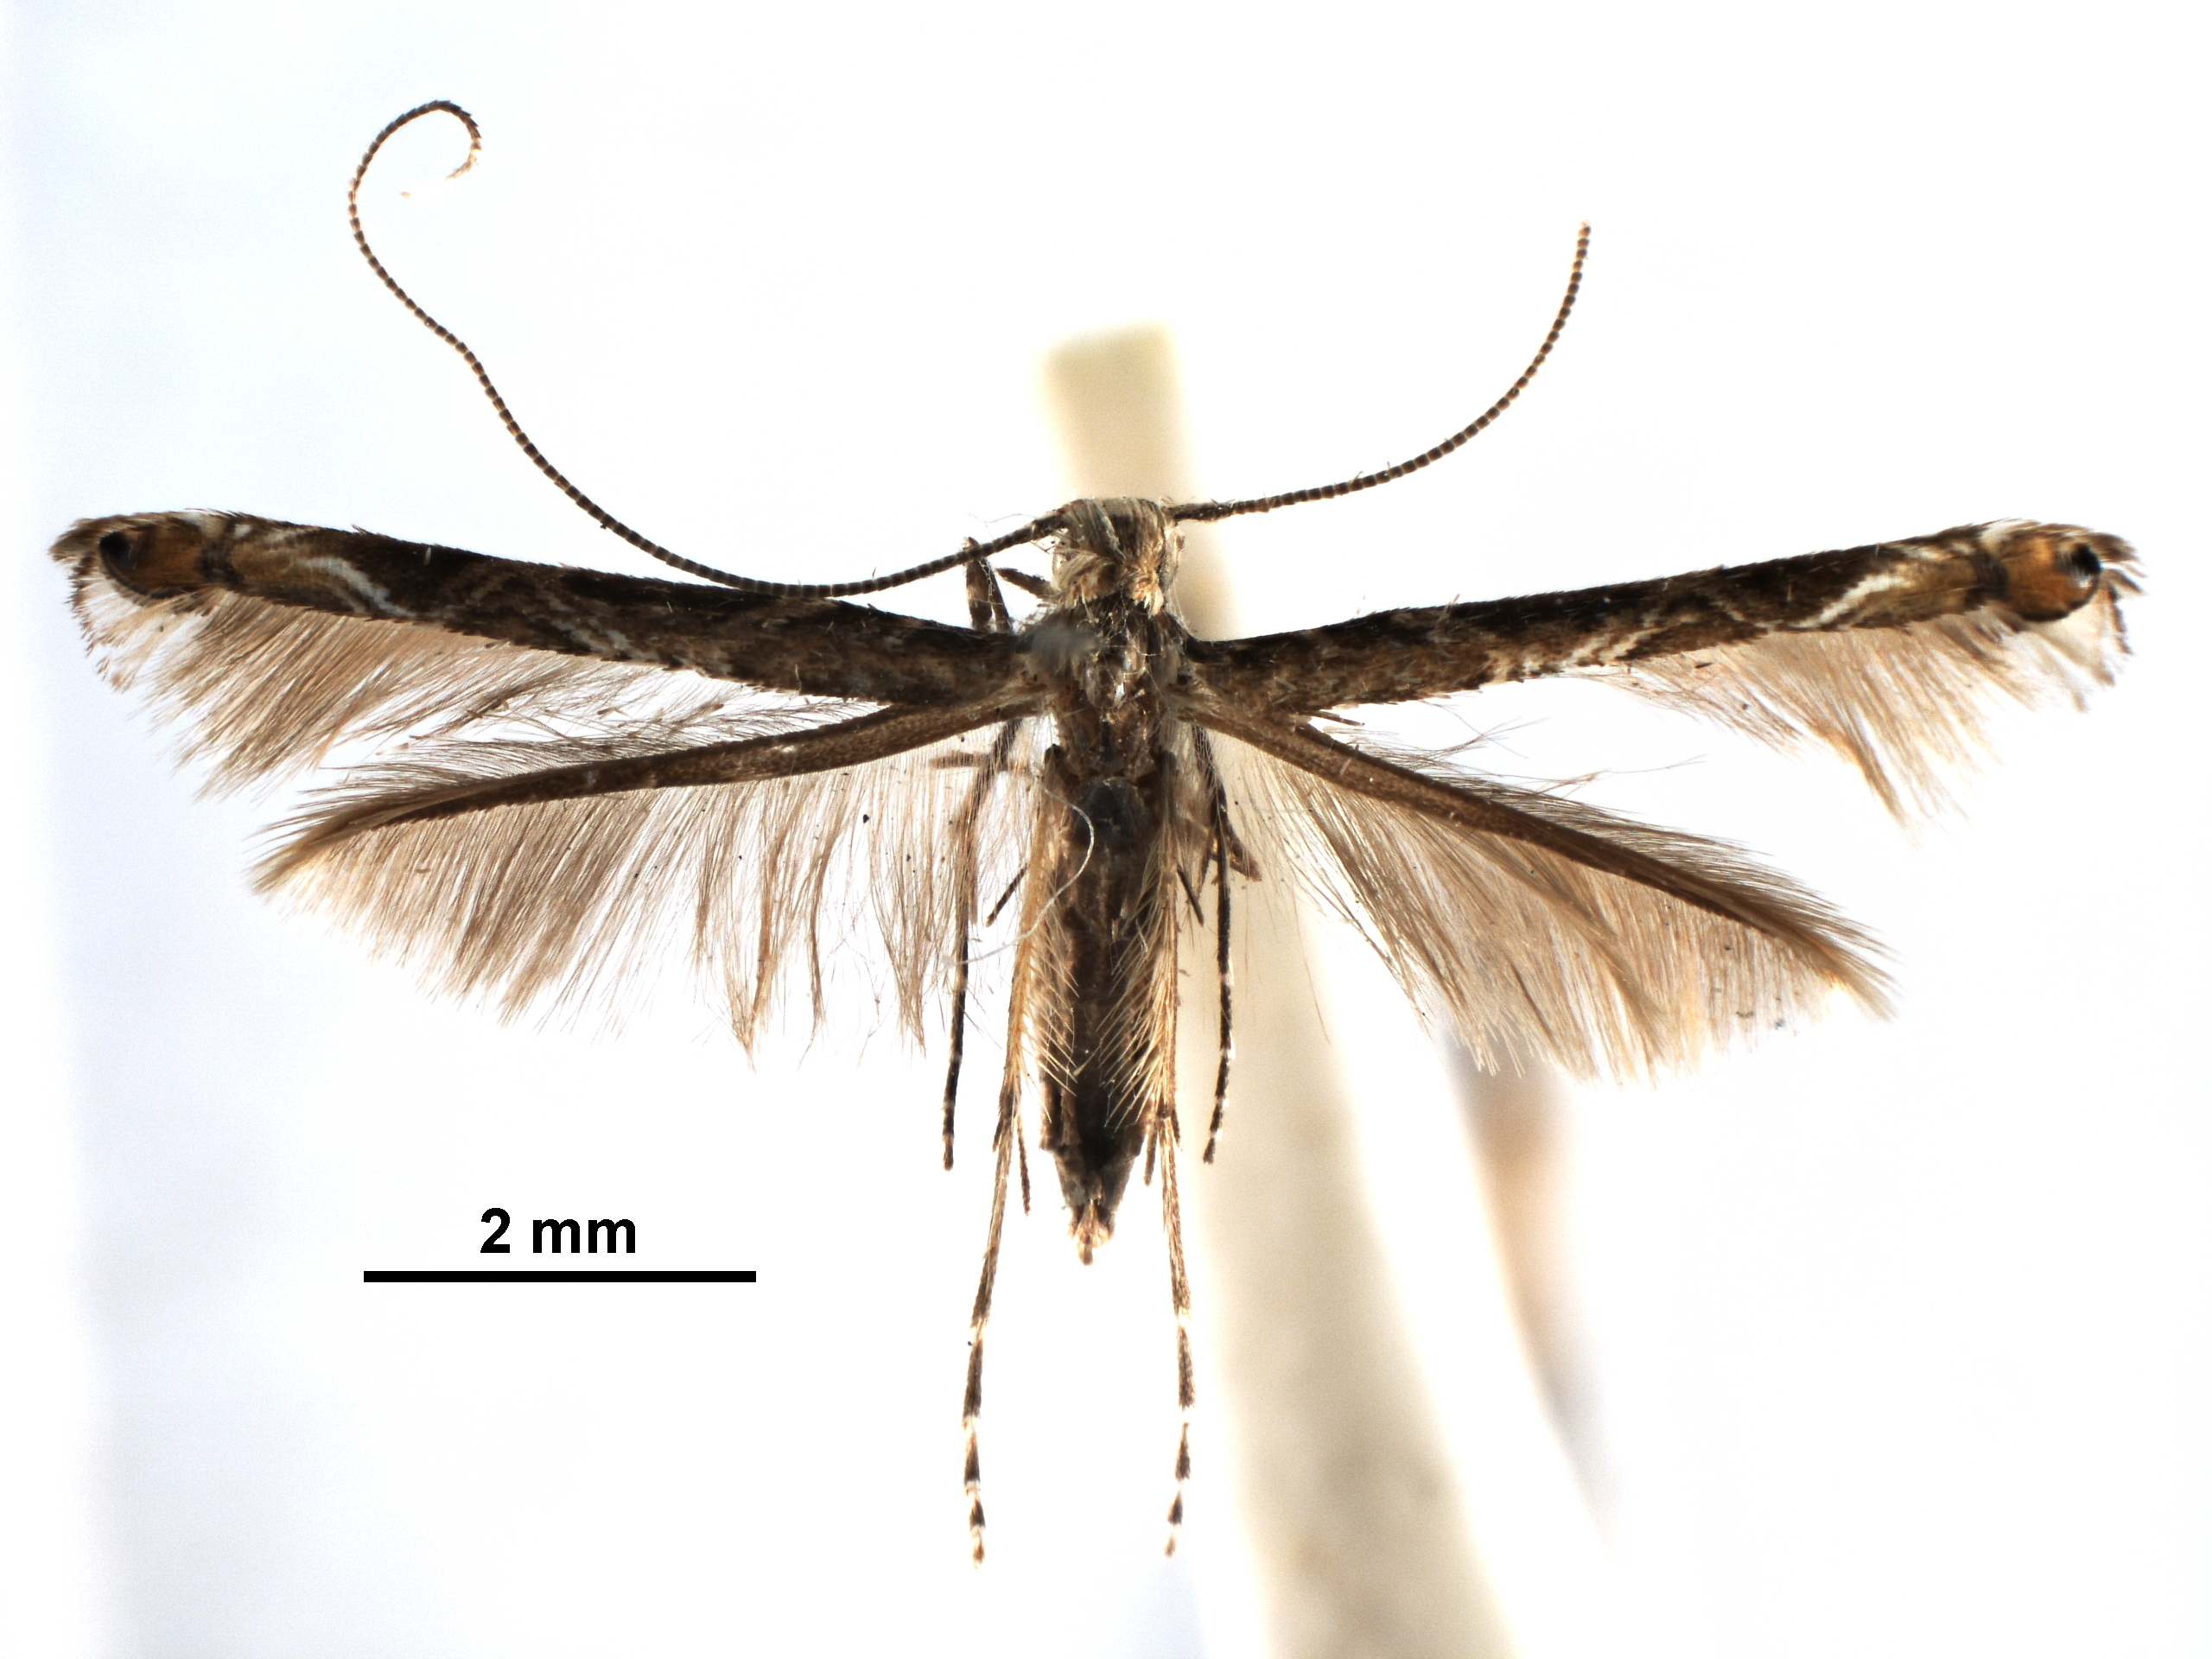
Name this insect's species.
Acrocercops hierocosma
